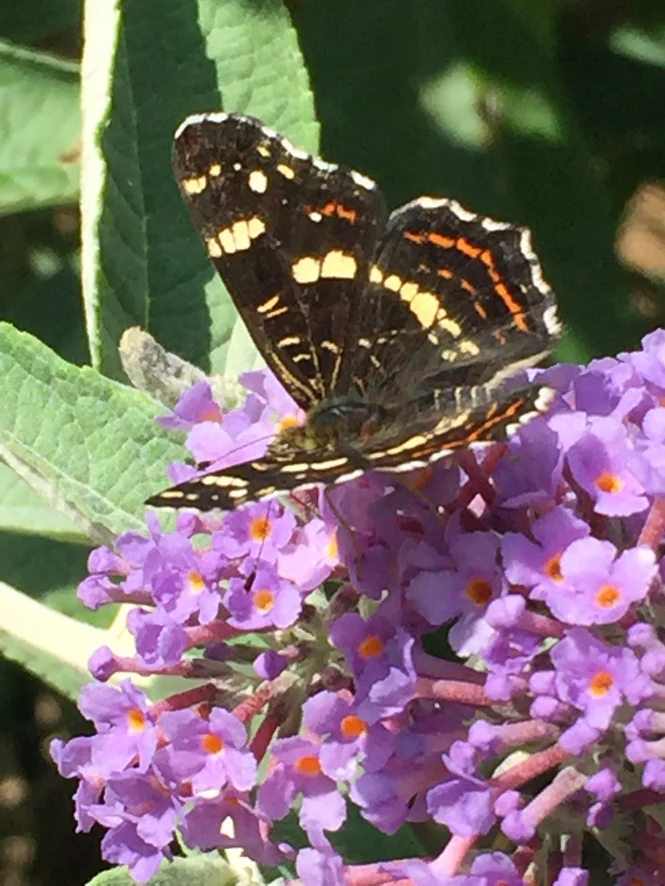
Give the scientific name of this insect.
Araschnia levana
